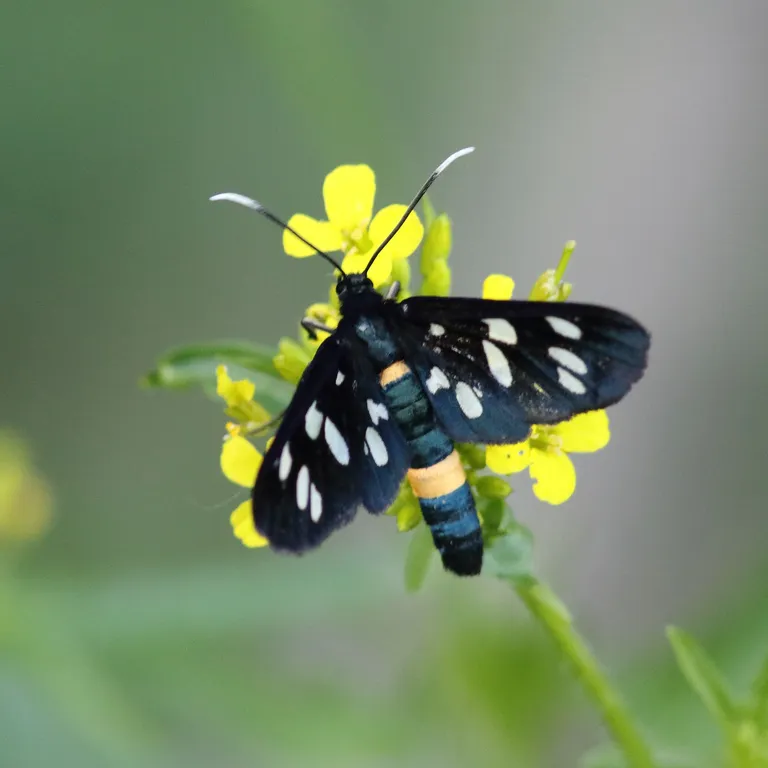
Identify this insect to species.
Amata phegea
